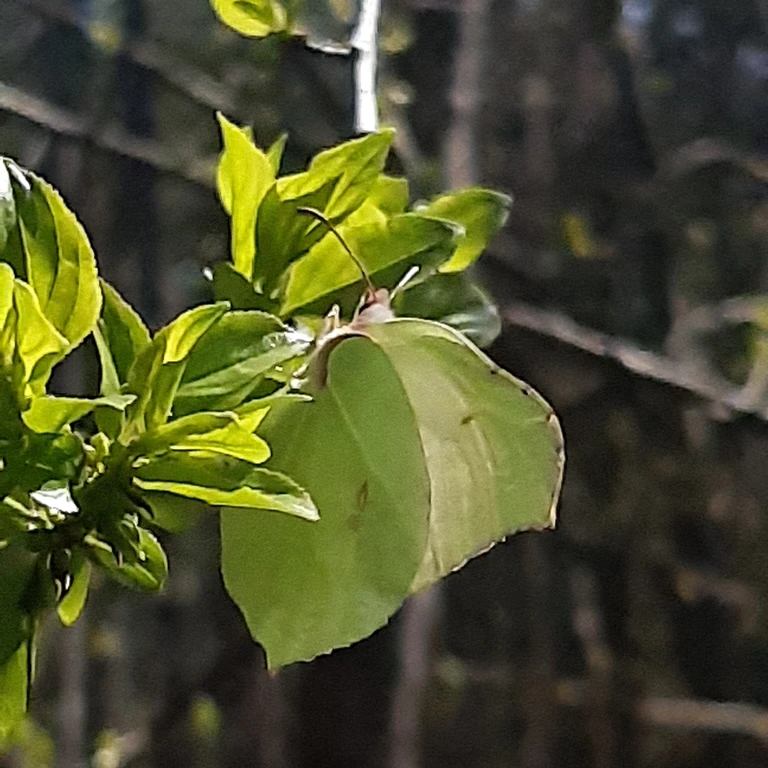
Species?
Gonepteryx rhamni
